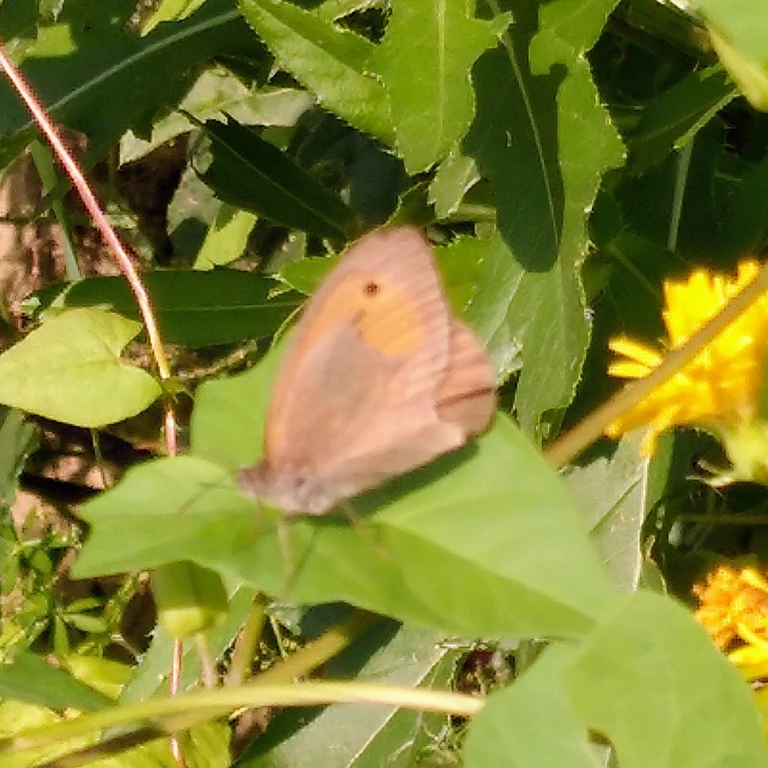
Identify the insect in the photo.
Maniola jurtina
